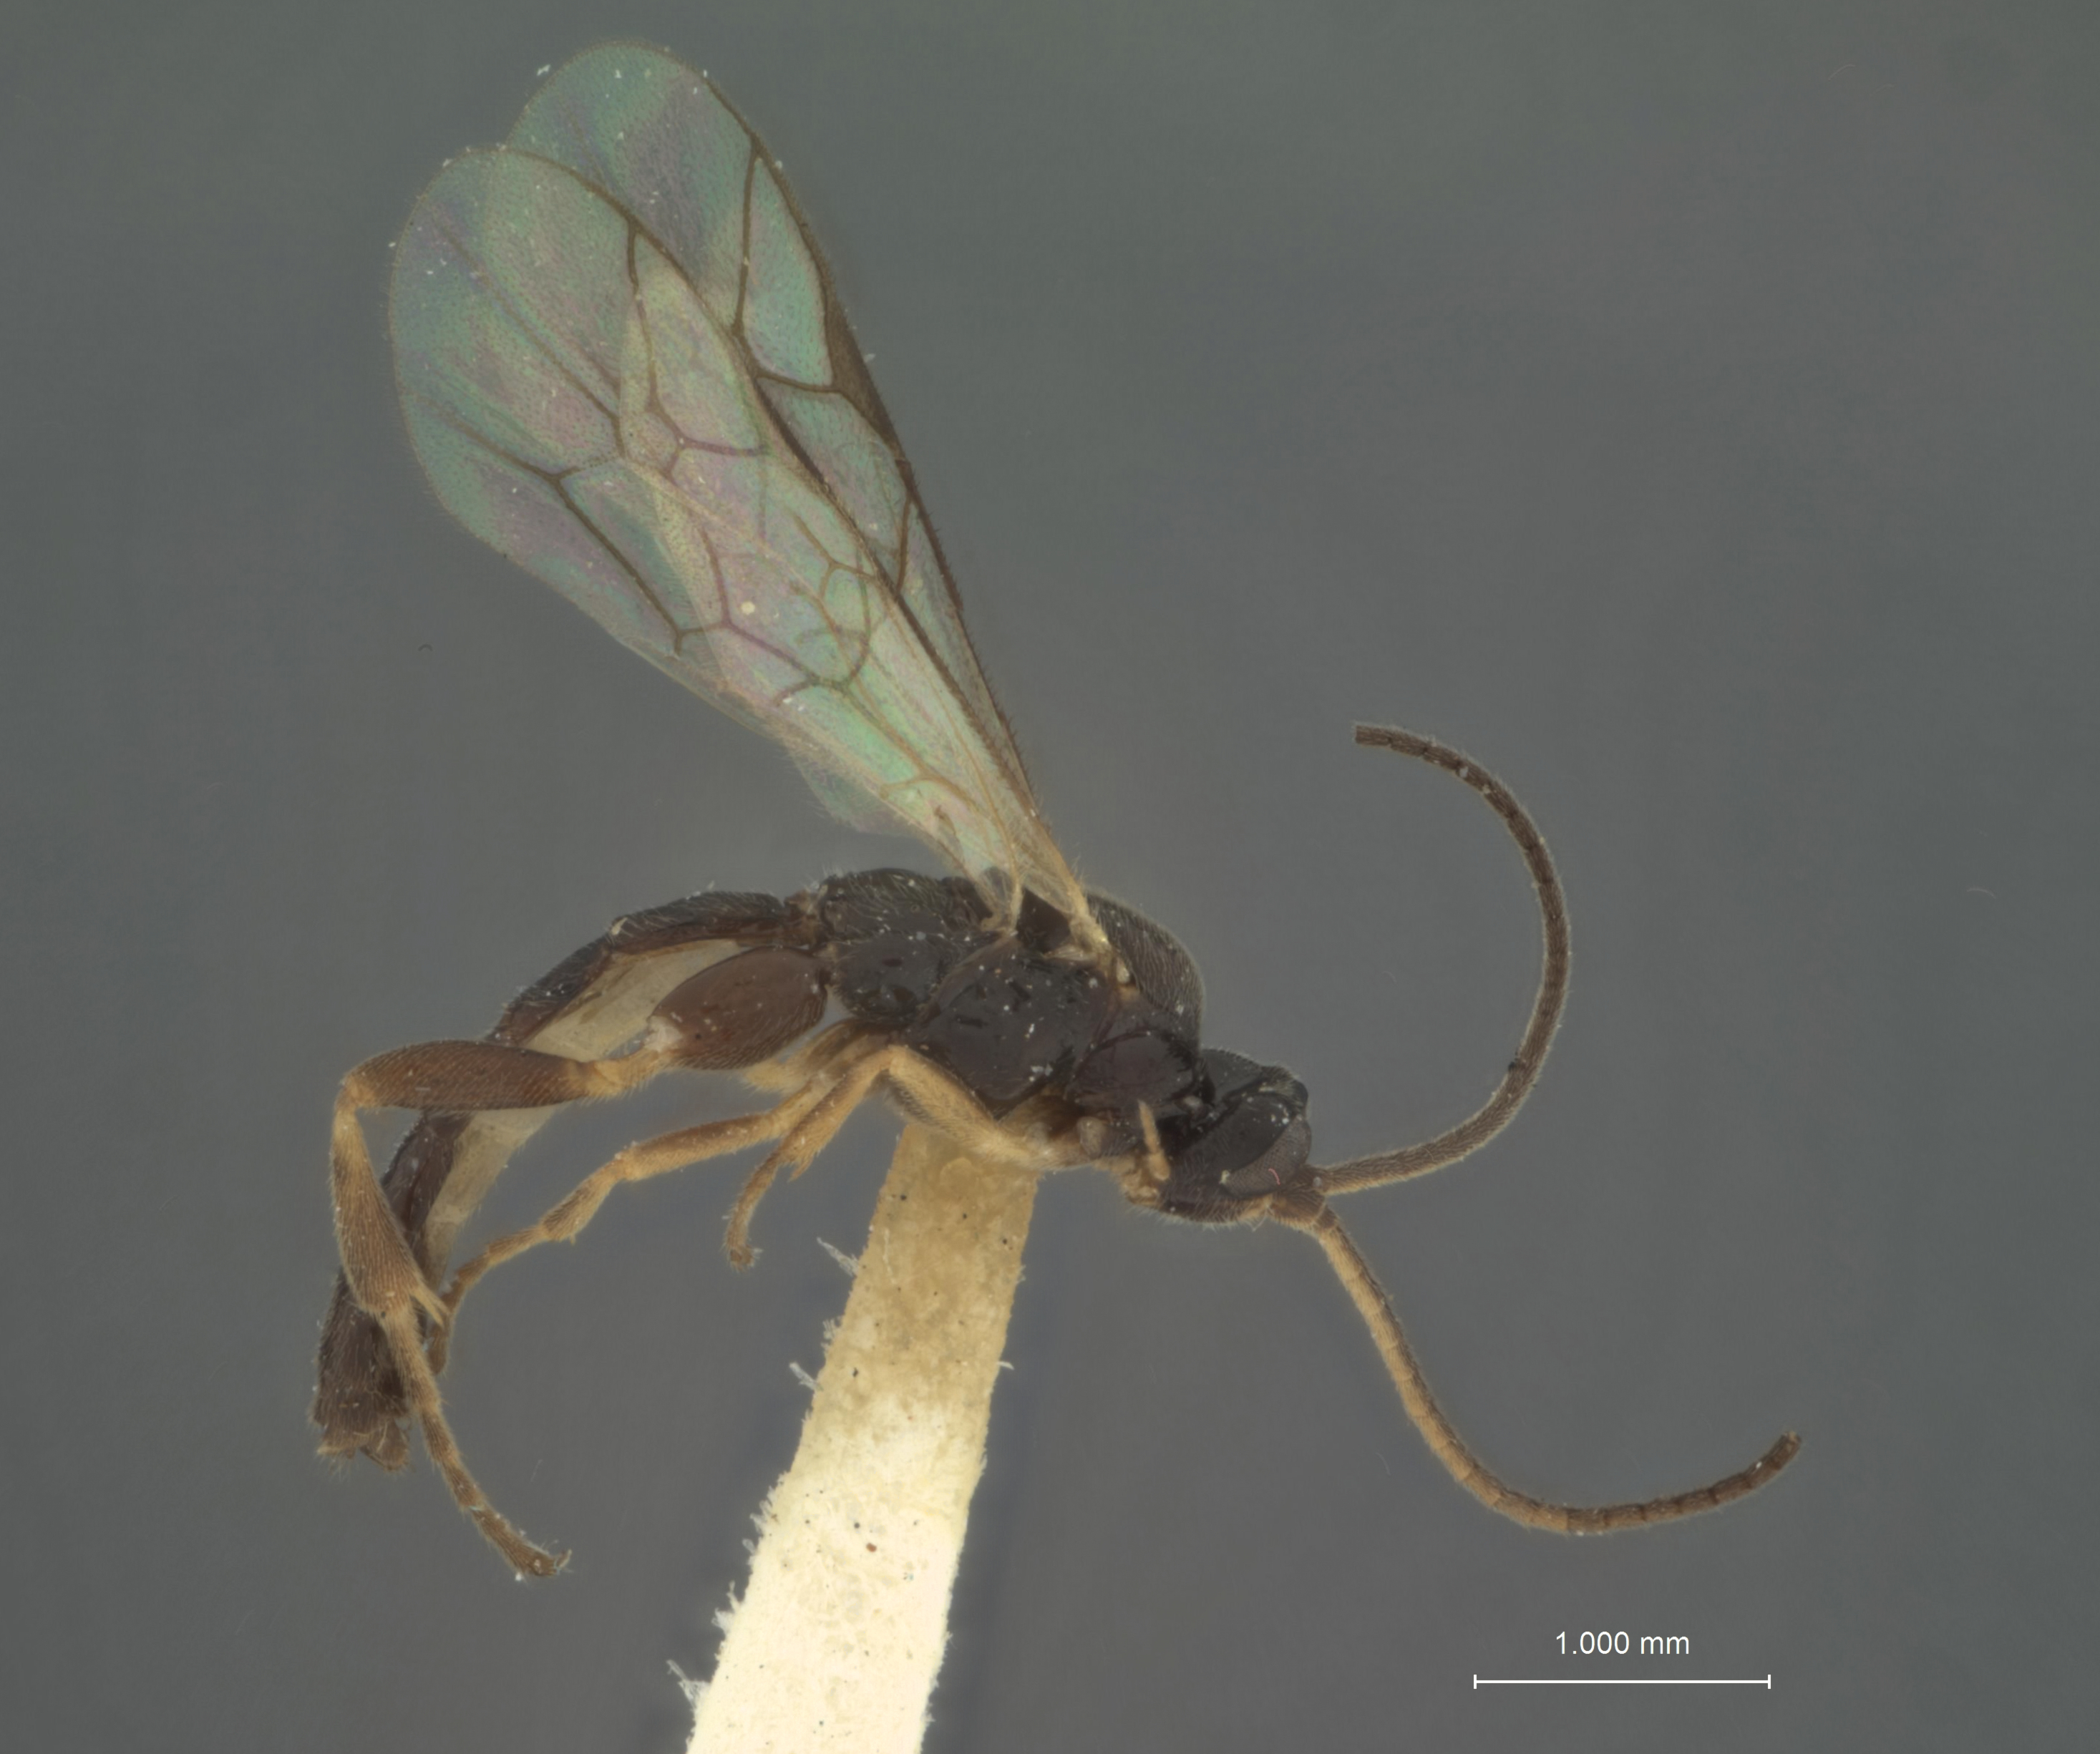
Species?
Atmetus insularis
